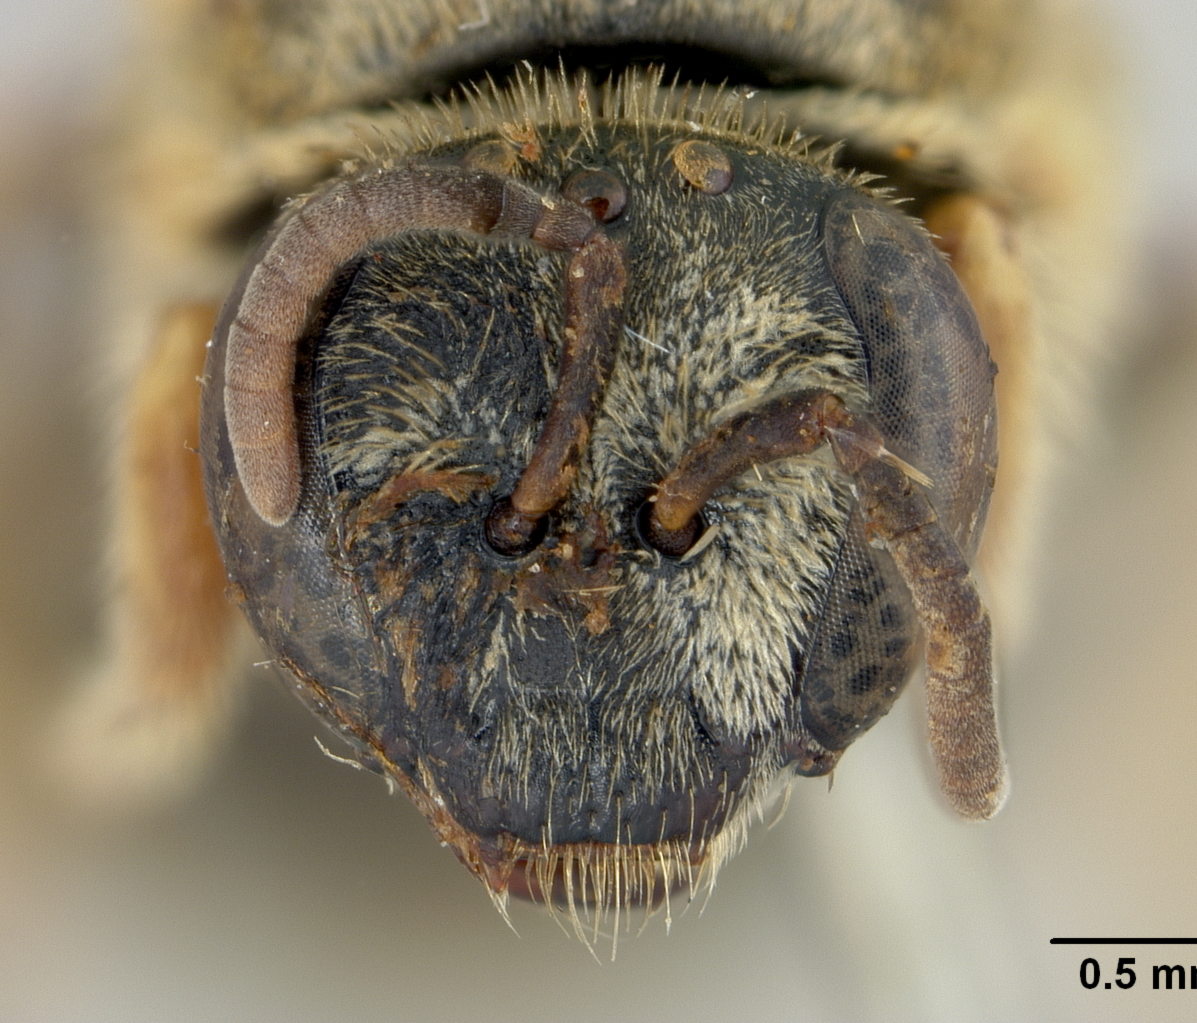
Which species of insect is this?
Halictus eschichotzi
